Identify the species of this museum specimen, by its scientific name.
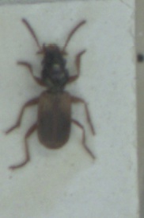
Bembidion laterale
